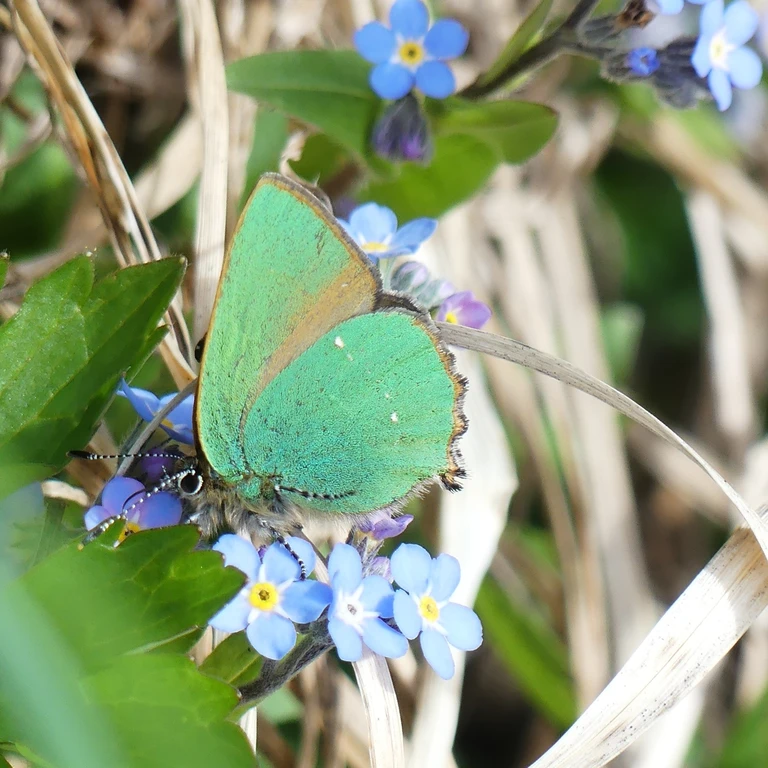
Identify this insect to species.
Callophrys rubi
